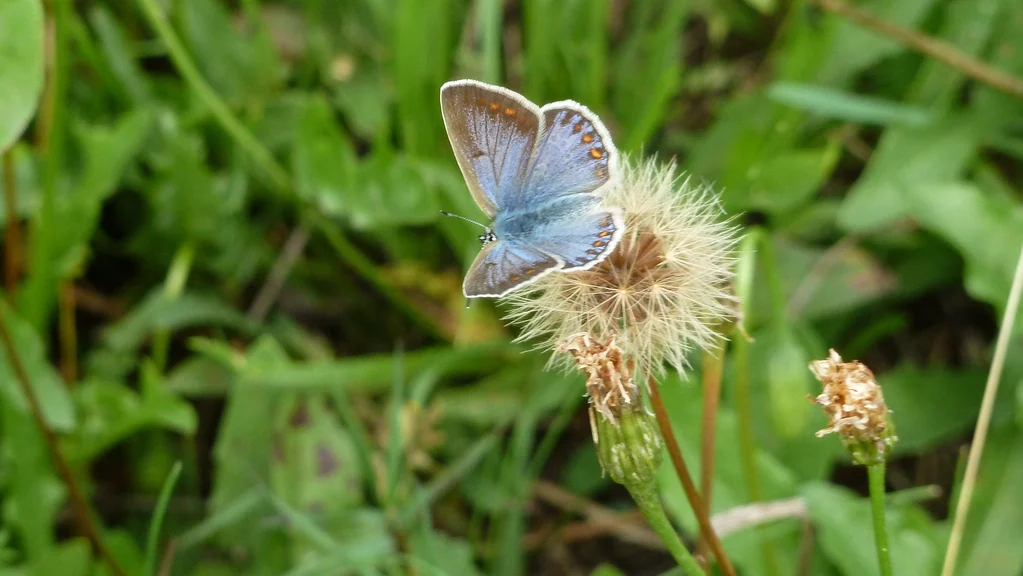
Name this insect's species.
Polyommatus icarus
